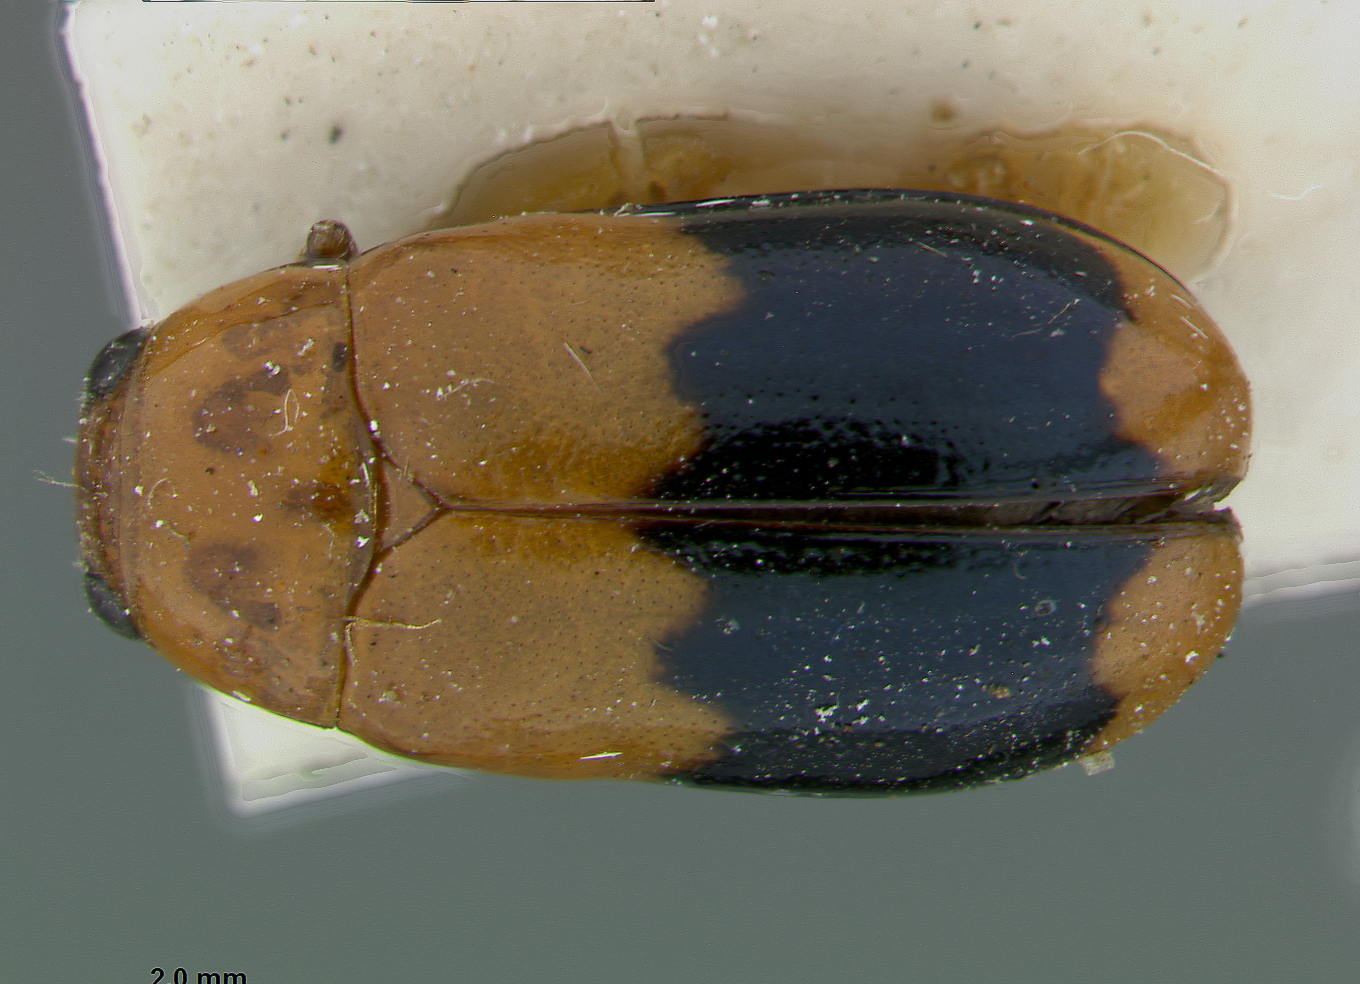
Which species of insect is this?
Smaragdina fabrei
